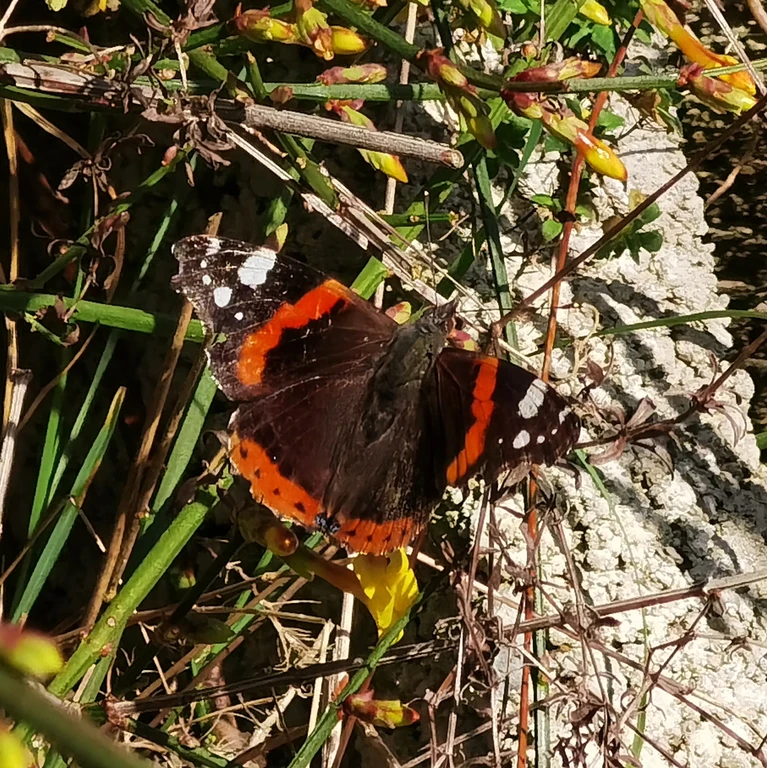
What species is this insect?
Vanessa atalanta
